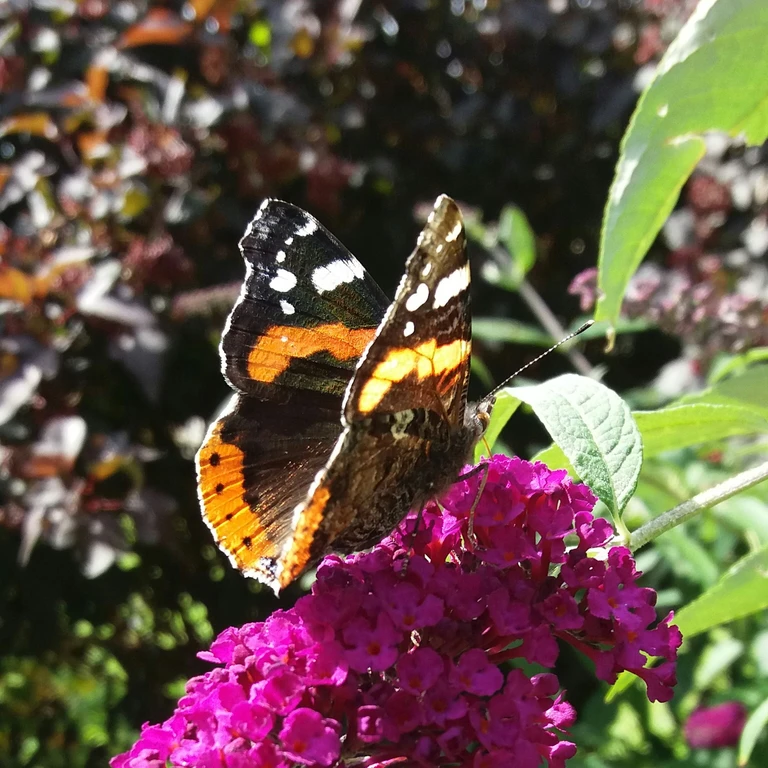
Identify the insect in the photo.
Vanessa atalanta
